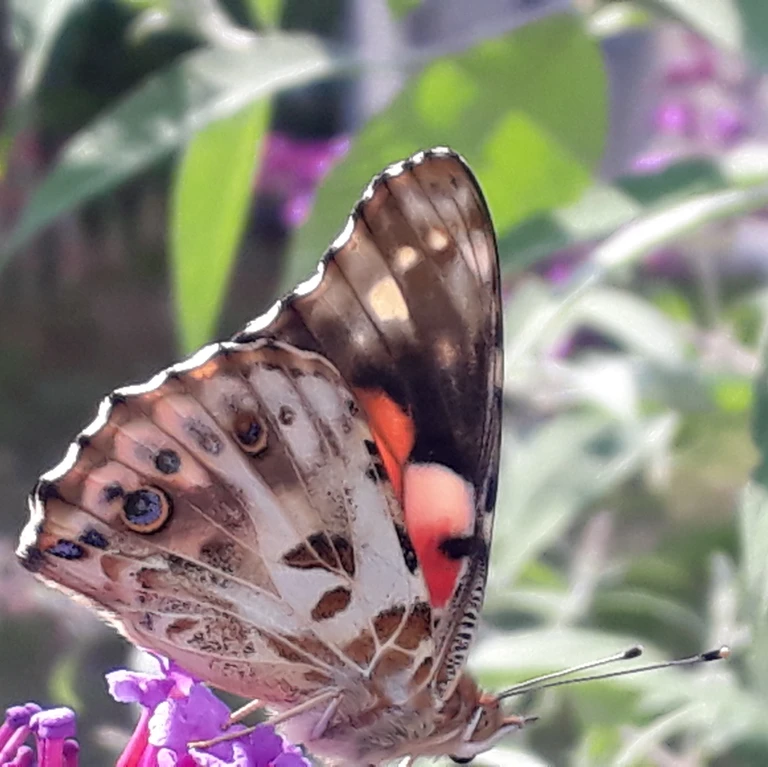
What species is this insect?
Vanessa cardui
